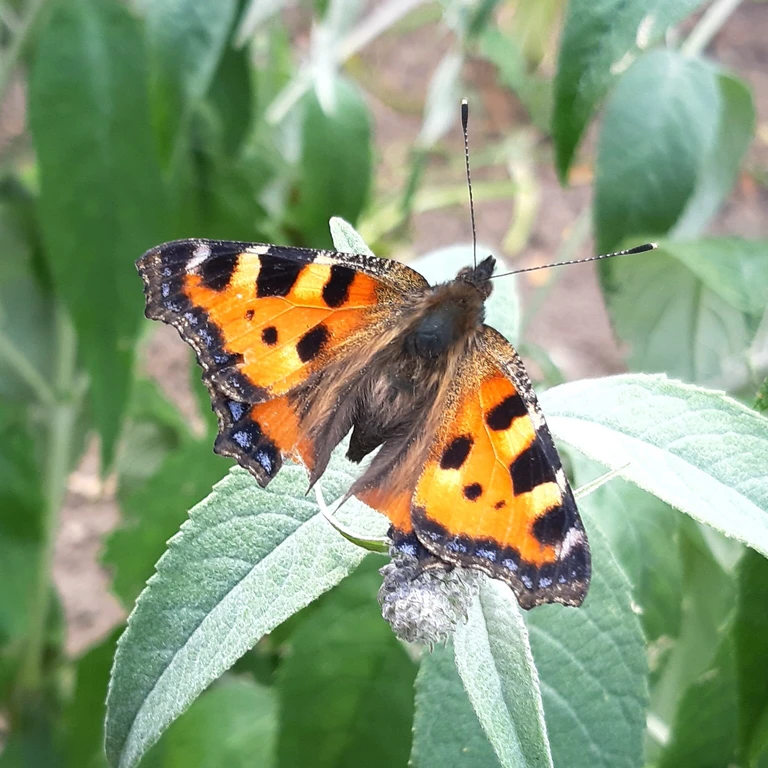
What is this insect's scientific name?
Aglais urticae
